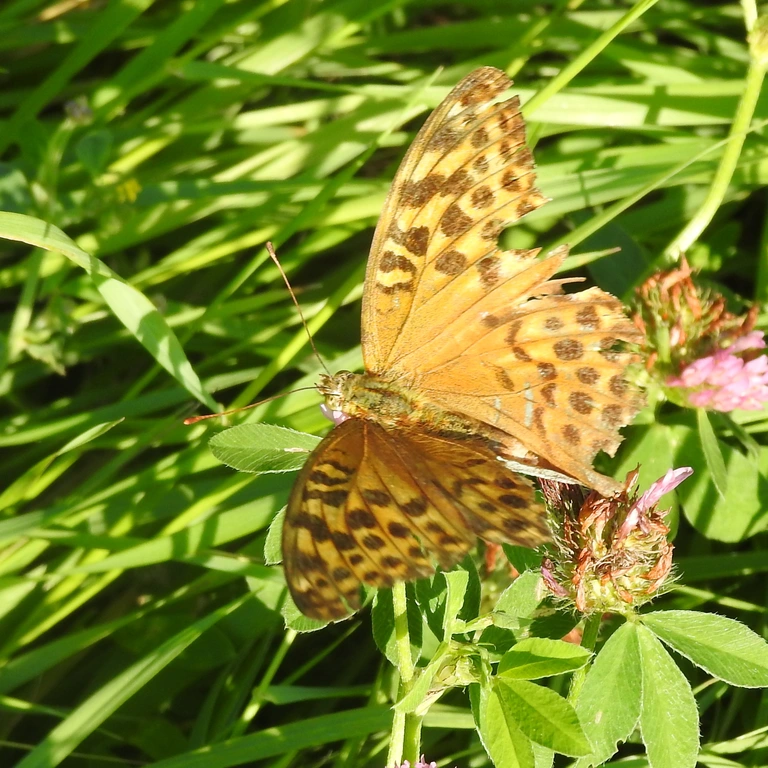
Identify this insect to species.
Argynnis paphia
